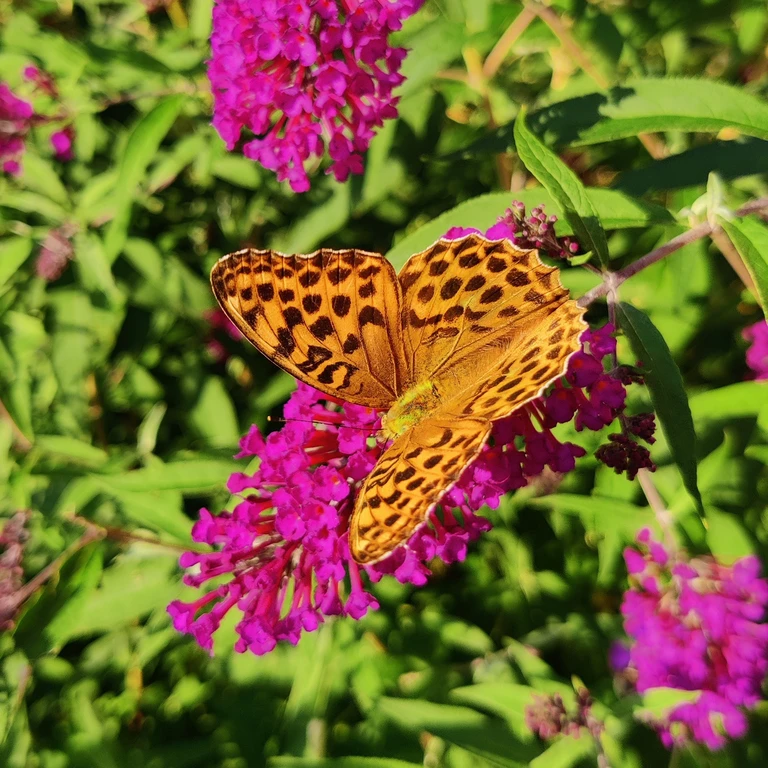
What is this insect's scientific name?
Argynnis paphia
